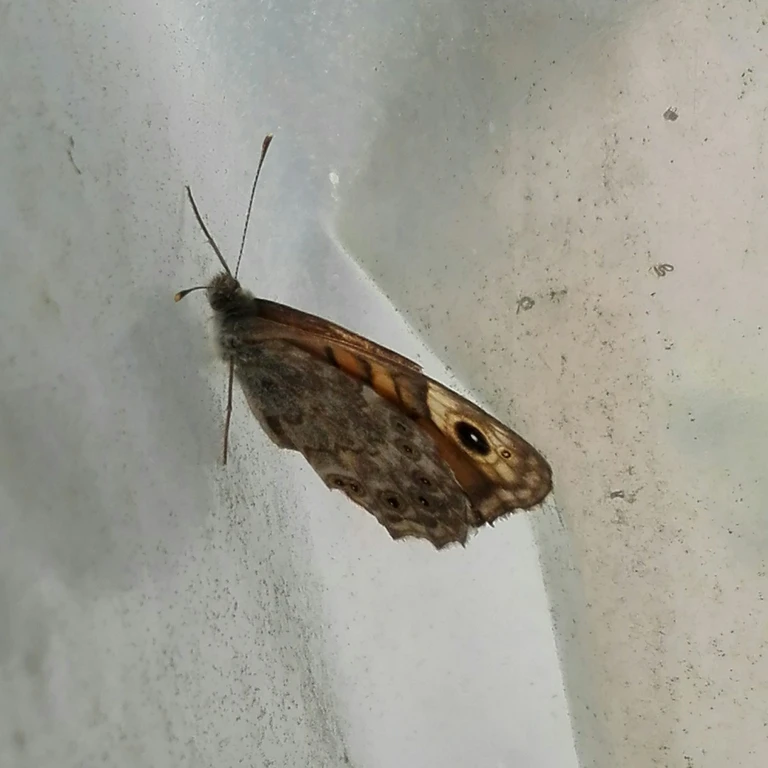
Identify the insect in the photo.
Lasiommata megera (also Pararge megera)
